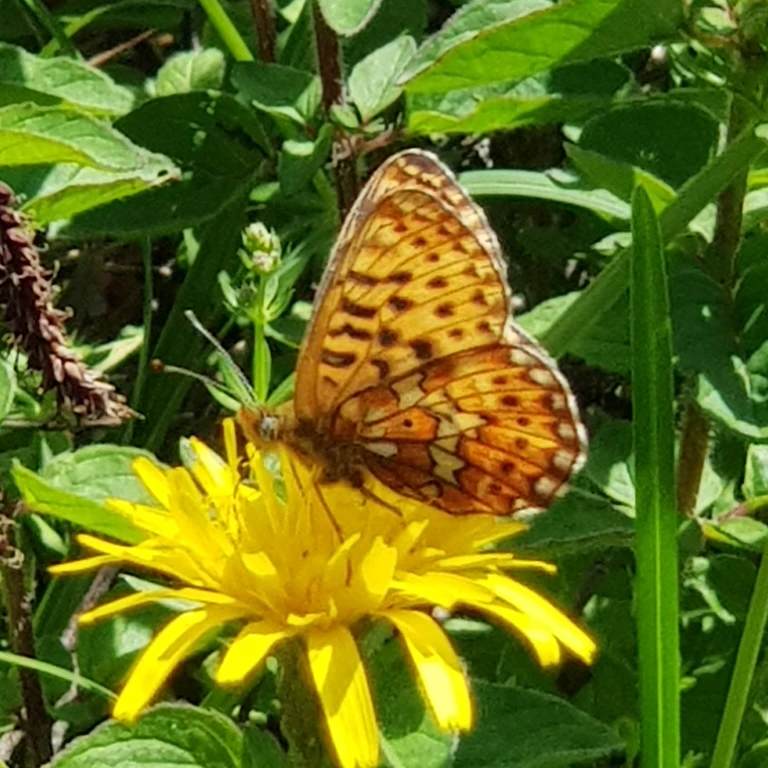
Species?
Boloria euphrosyne (also Clossiana euphrosyne)
